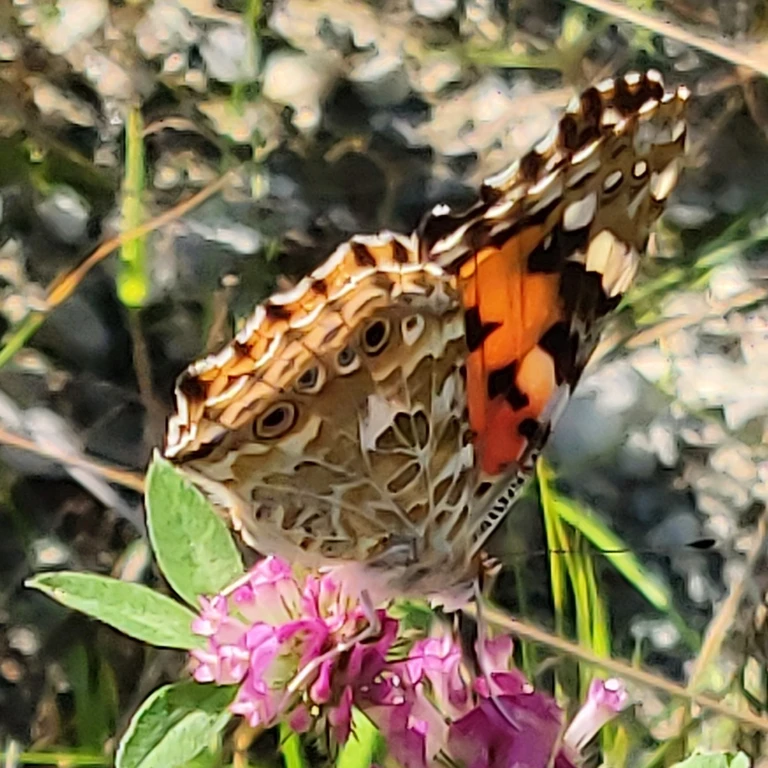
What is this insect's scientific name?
Vanessa cardui
